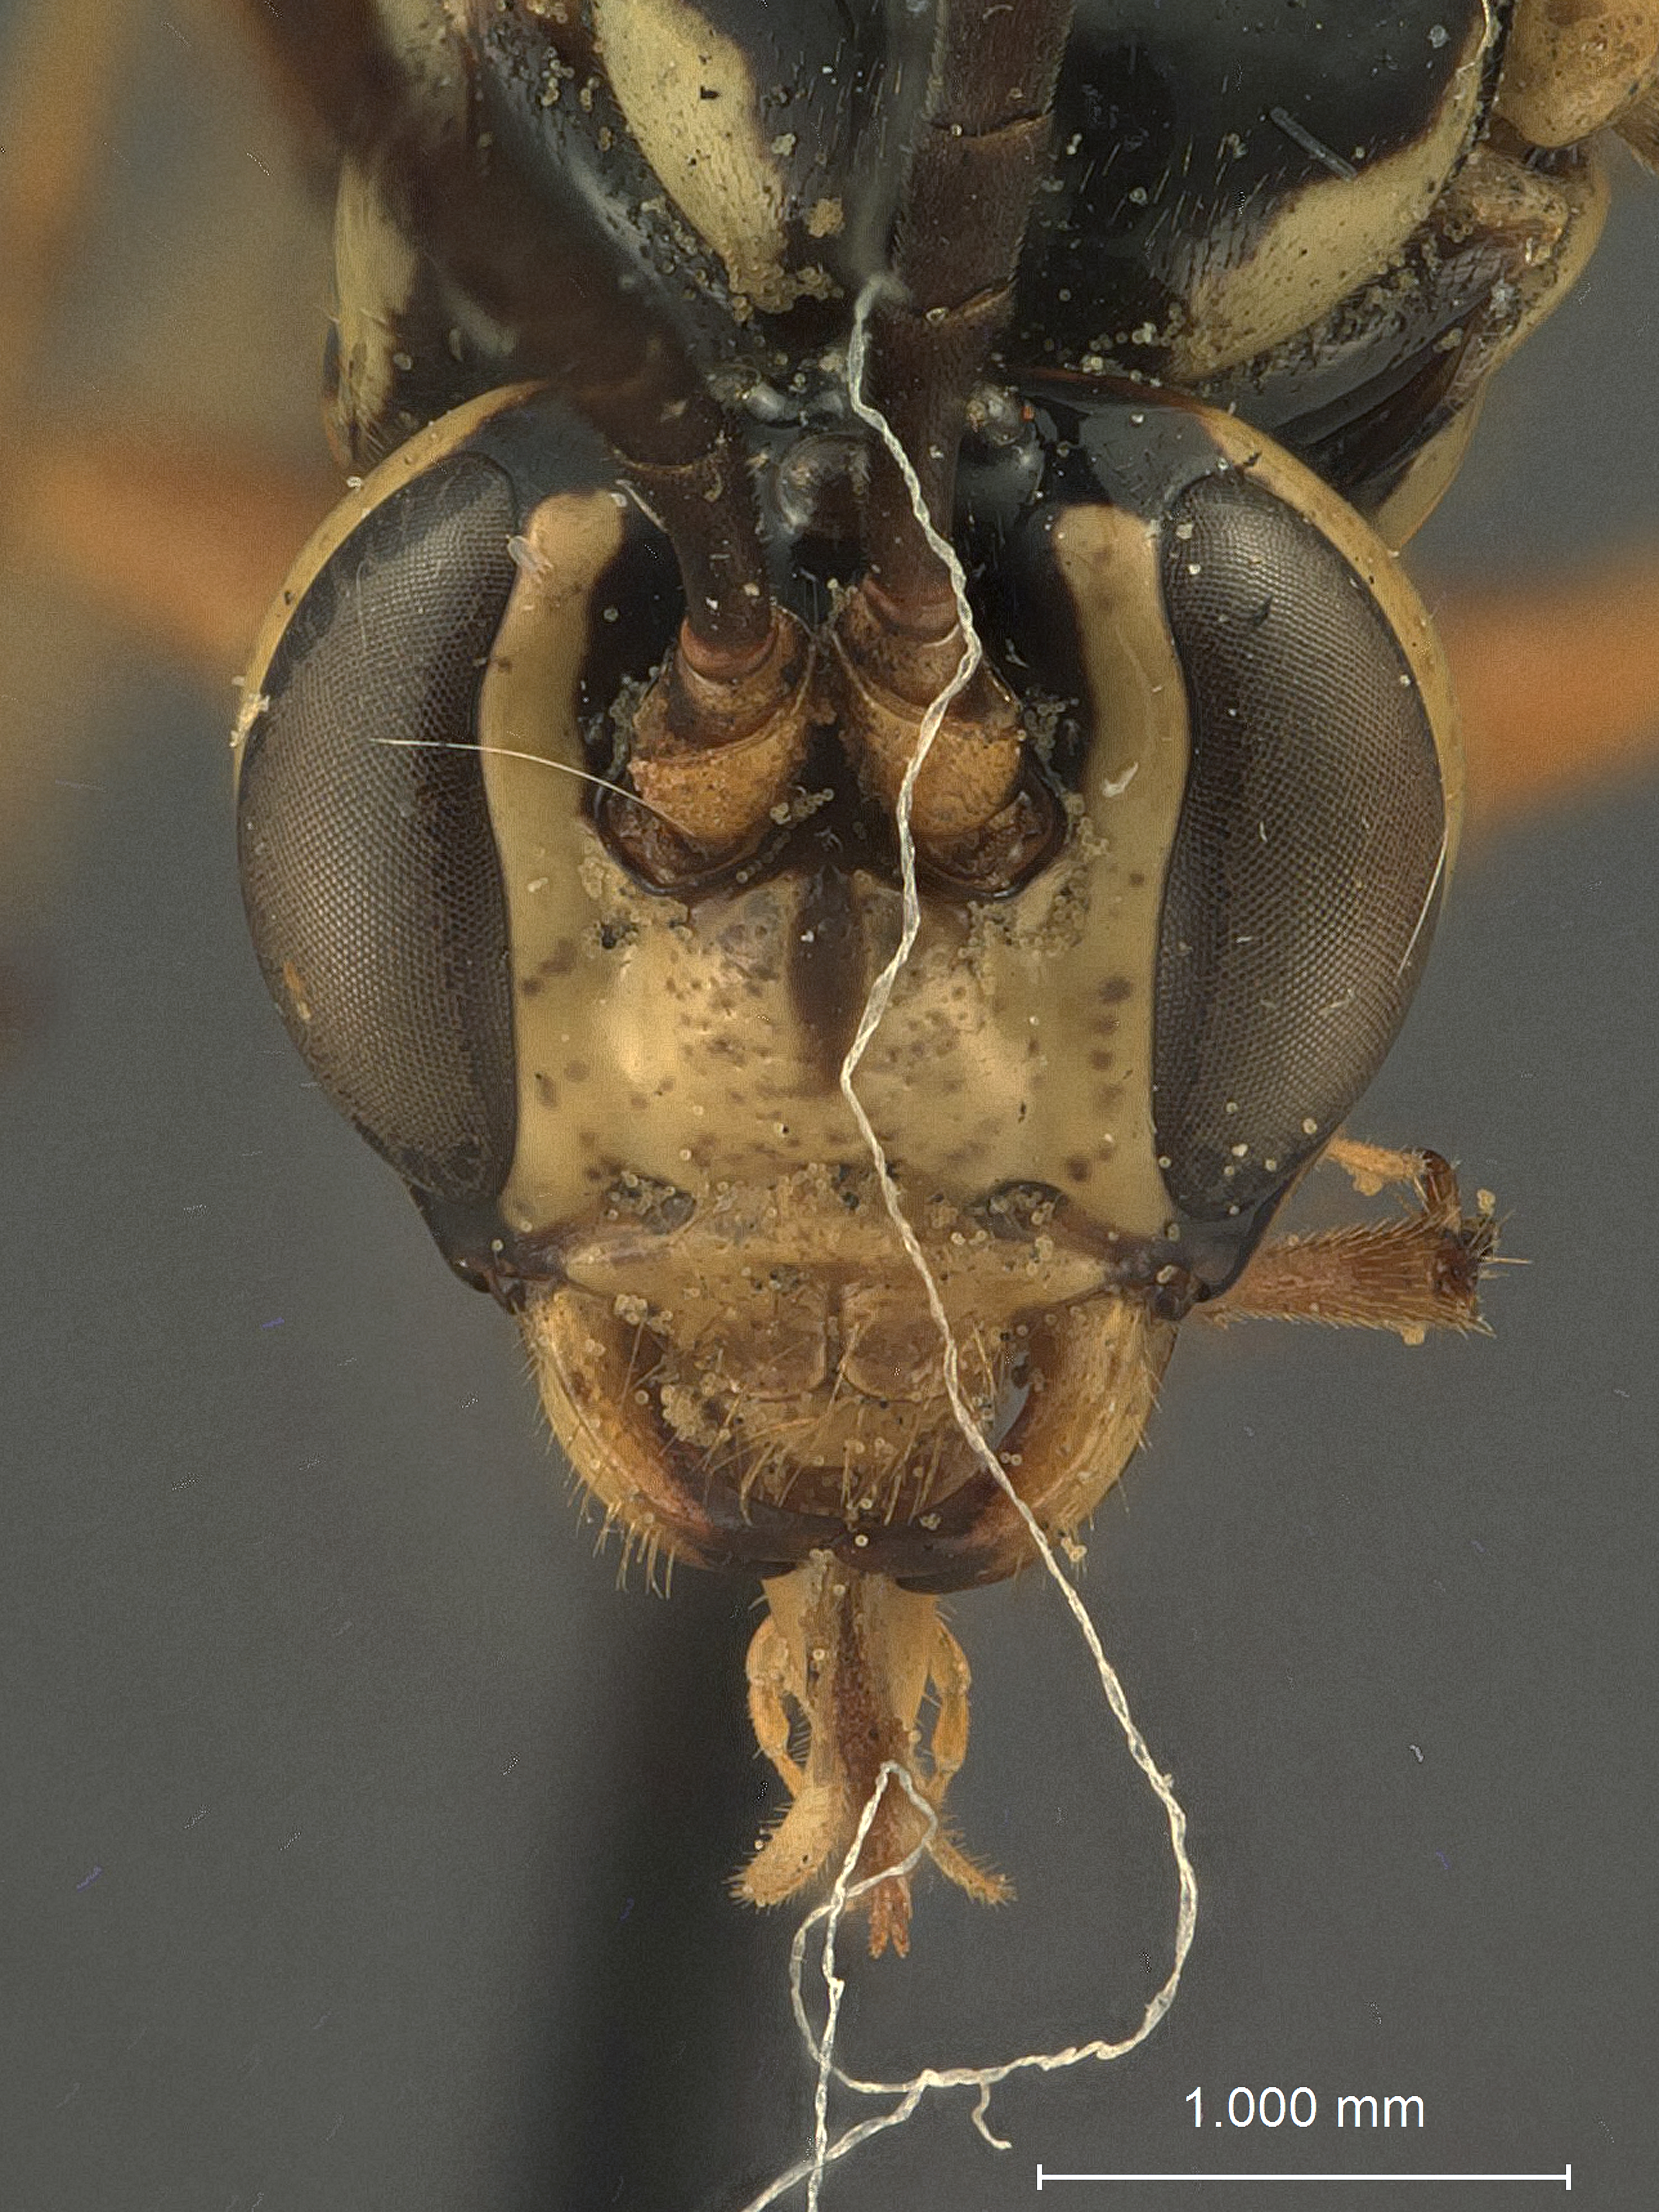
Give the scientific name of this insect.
Ceratogastra trifasciata
